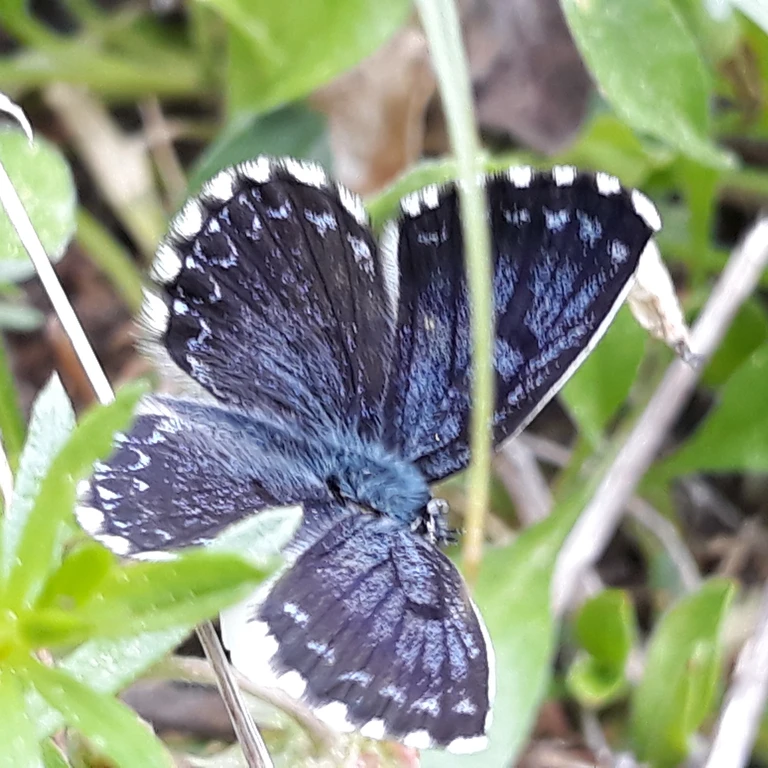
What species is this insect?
Scolitantides orion
